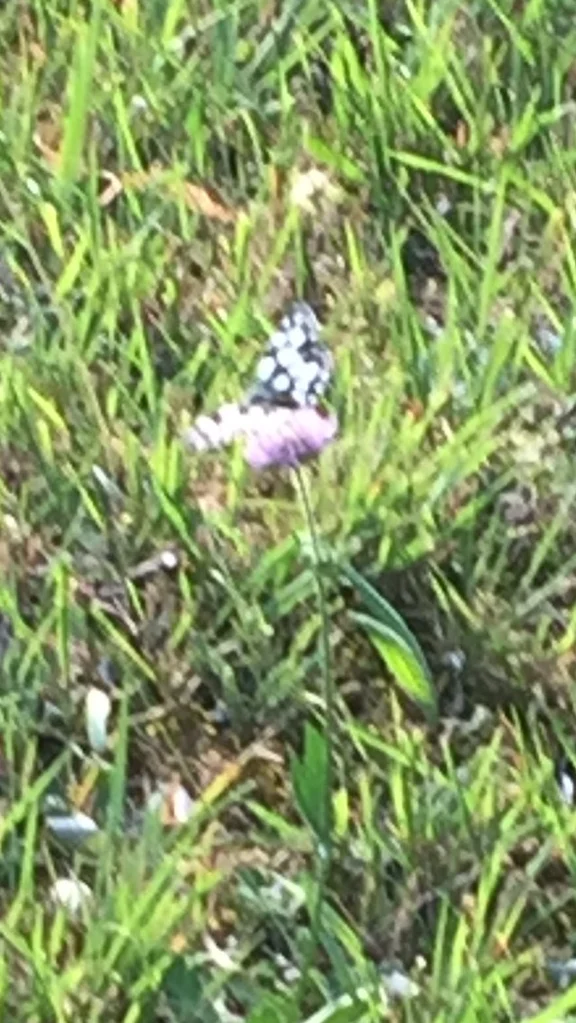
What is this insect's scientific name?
Melanargia galathea
